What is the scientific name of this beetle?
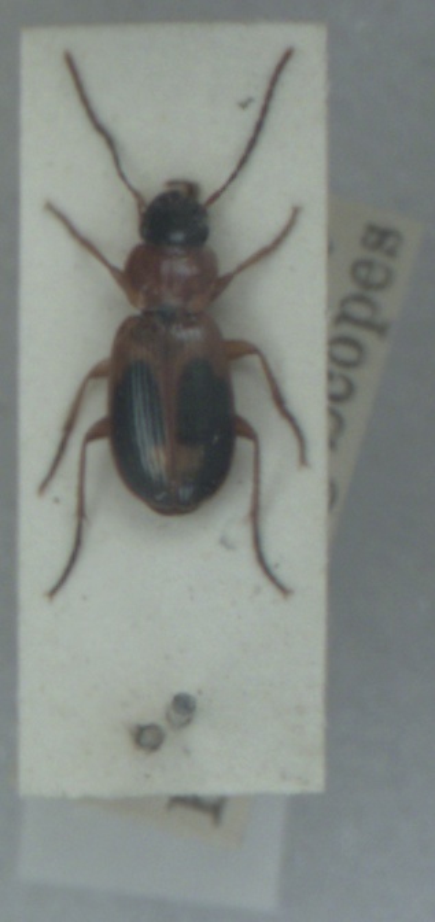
Badister bullatus
